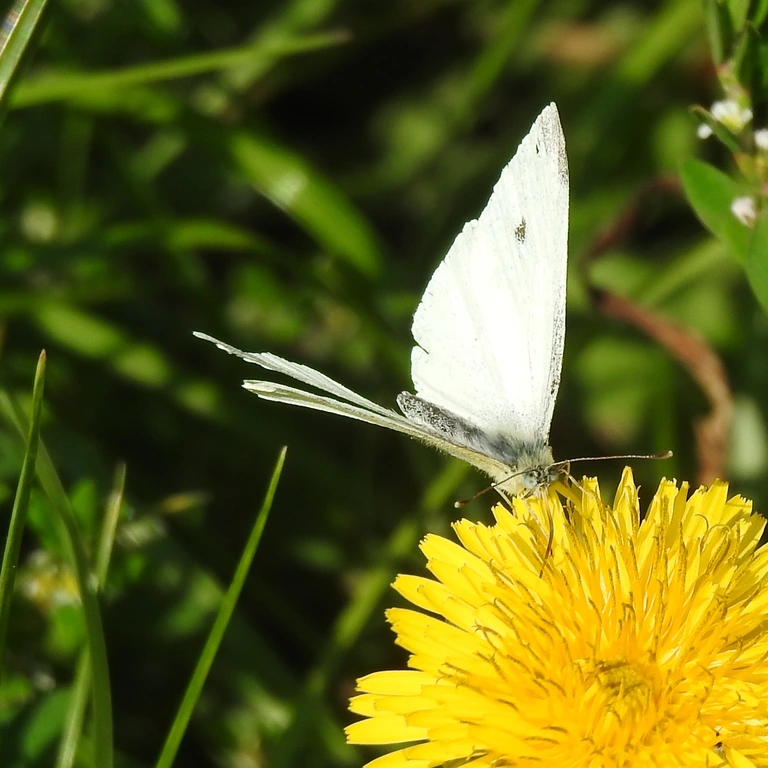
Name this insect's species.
Pieris rapae
